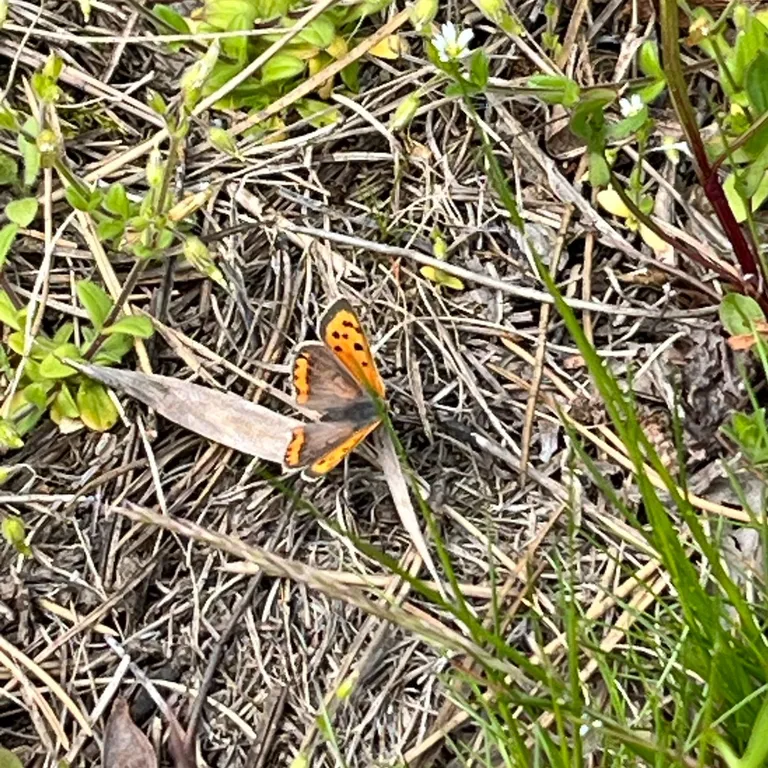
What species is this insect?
Lycaena phlaeas
